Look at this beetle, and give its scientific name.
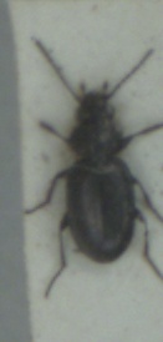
Bembidion nigricorne
